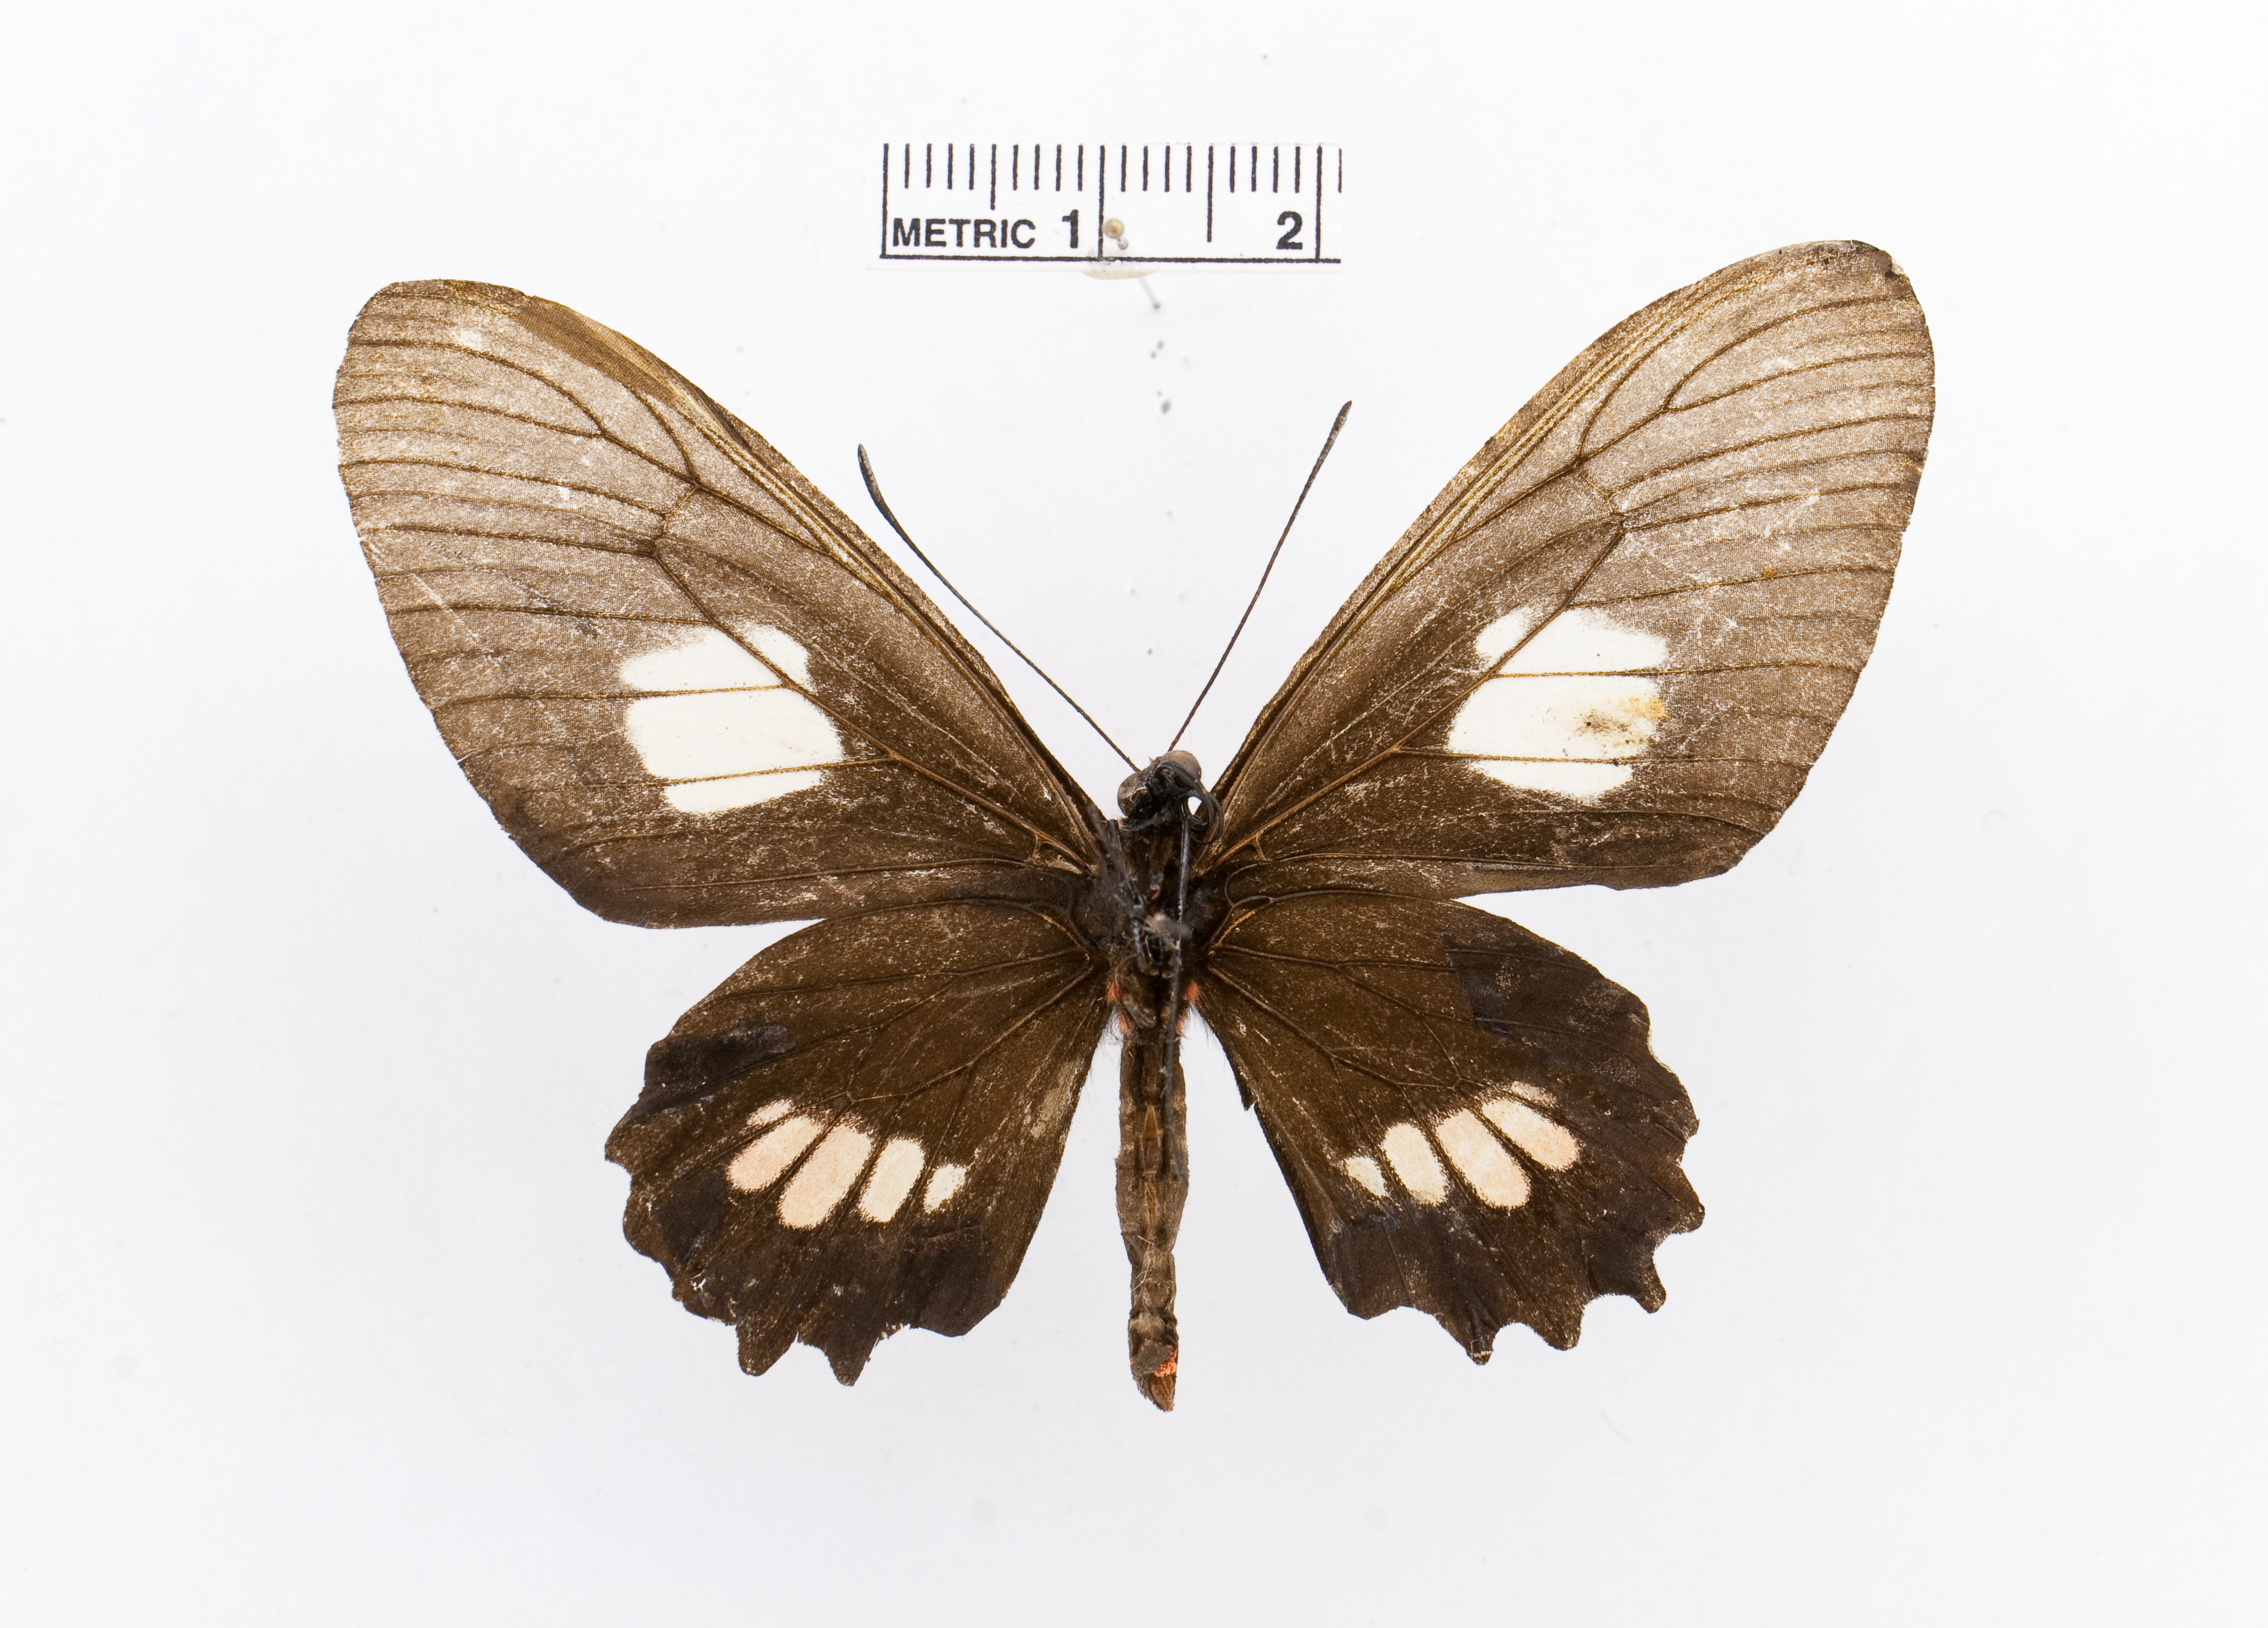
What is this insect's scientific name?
Parides proneus
